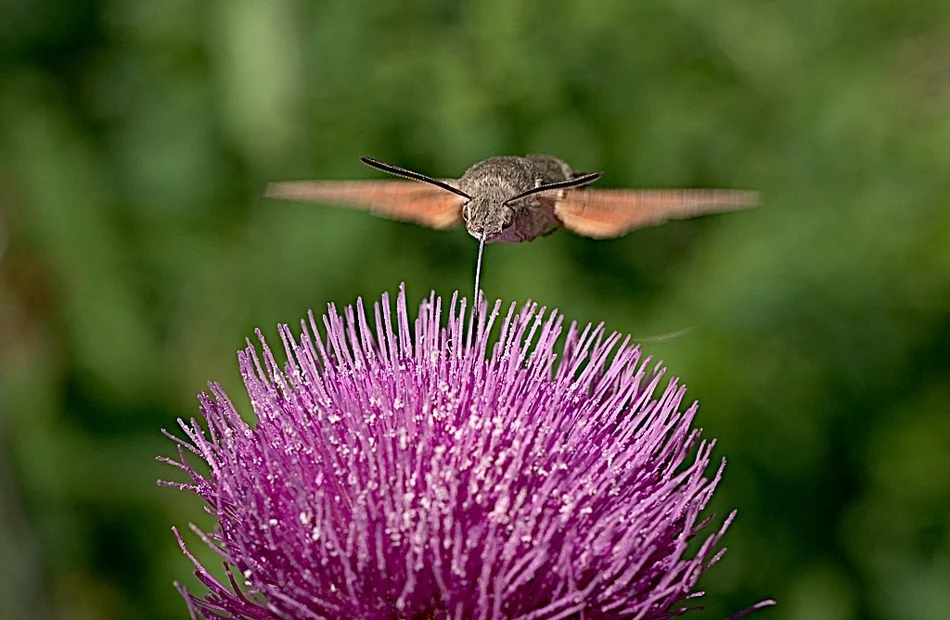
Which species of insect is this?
Macroglossum stellatarum
